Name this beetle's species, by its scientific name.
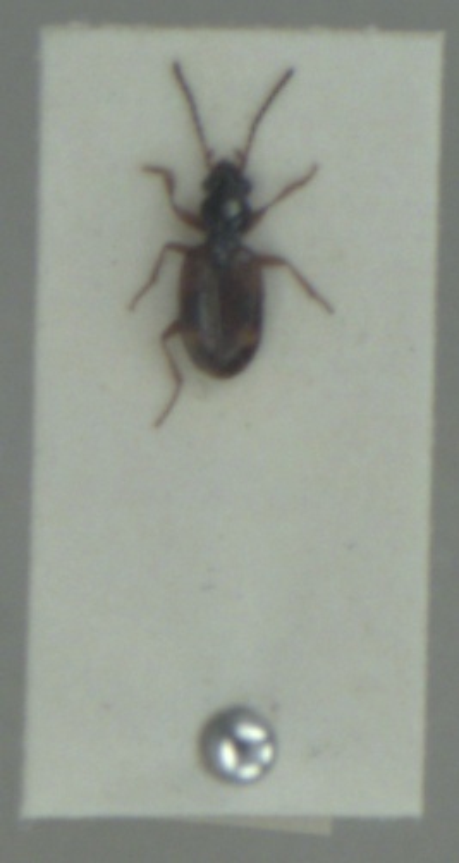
Bembidion articulatum
